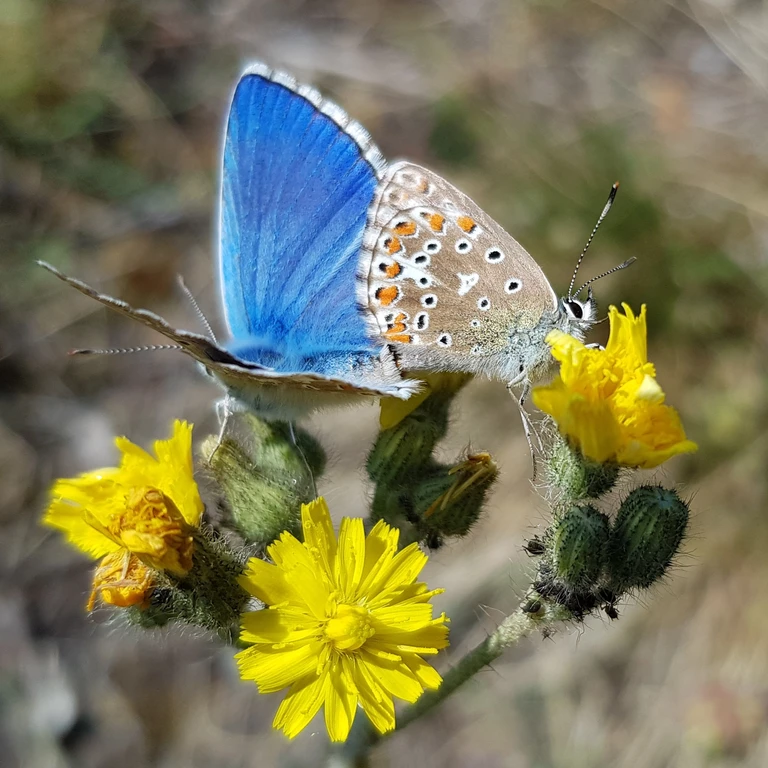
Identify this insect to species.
Lysandra bellargus
